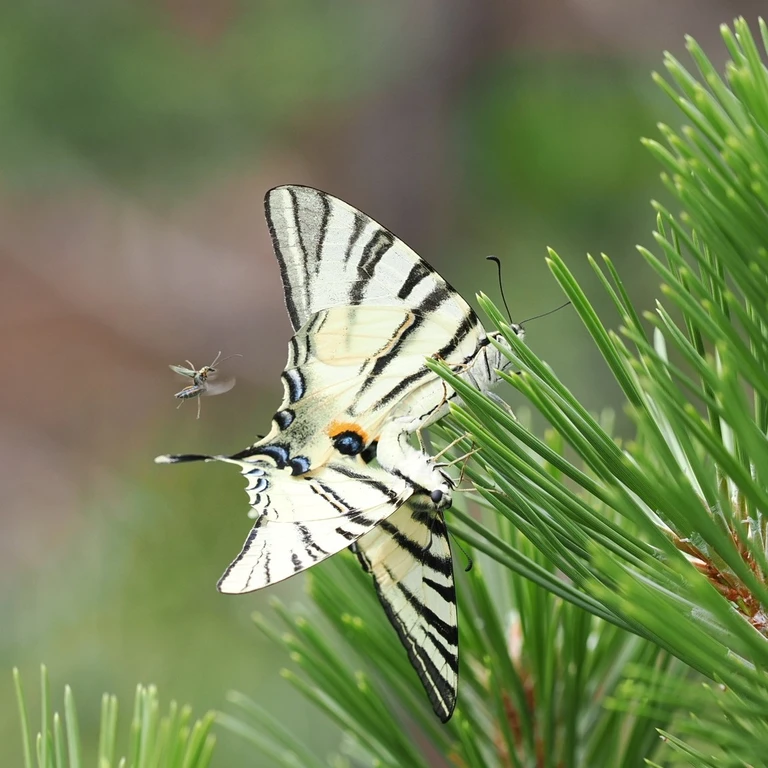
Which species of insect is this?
Iphiclides podalirius
